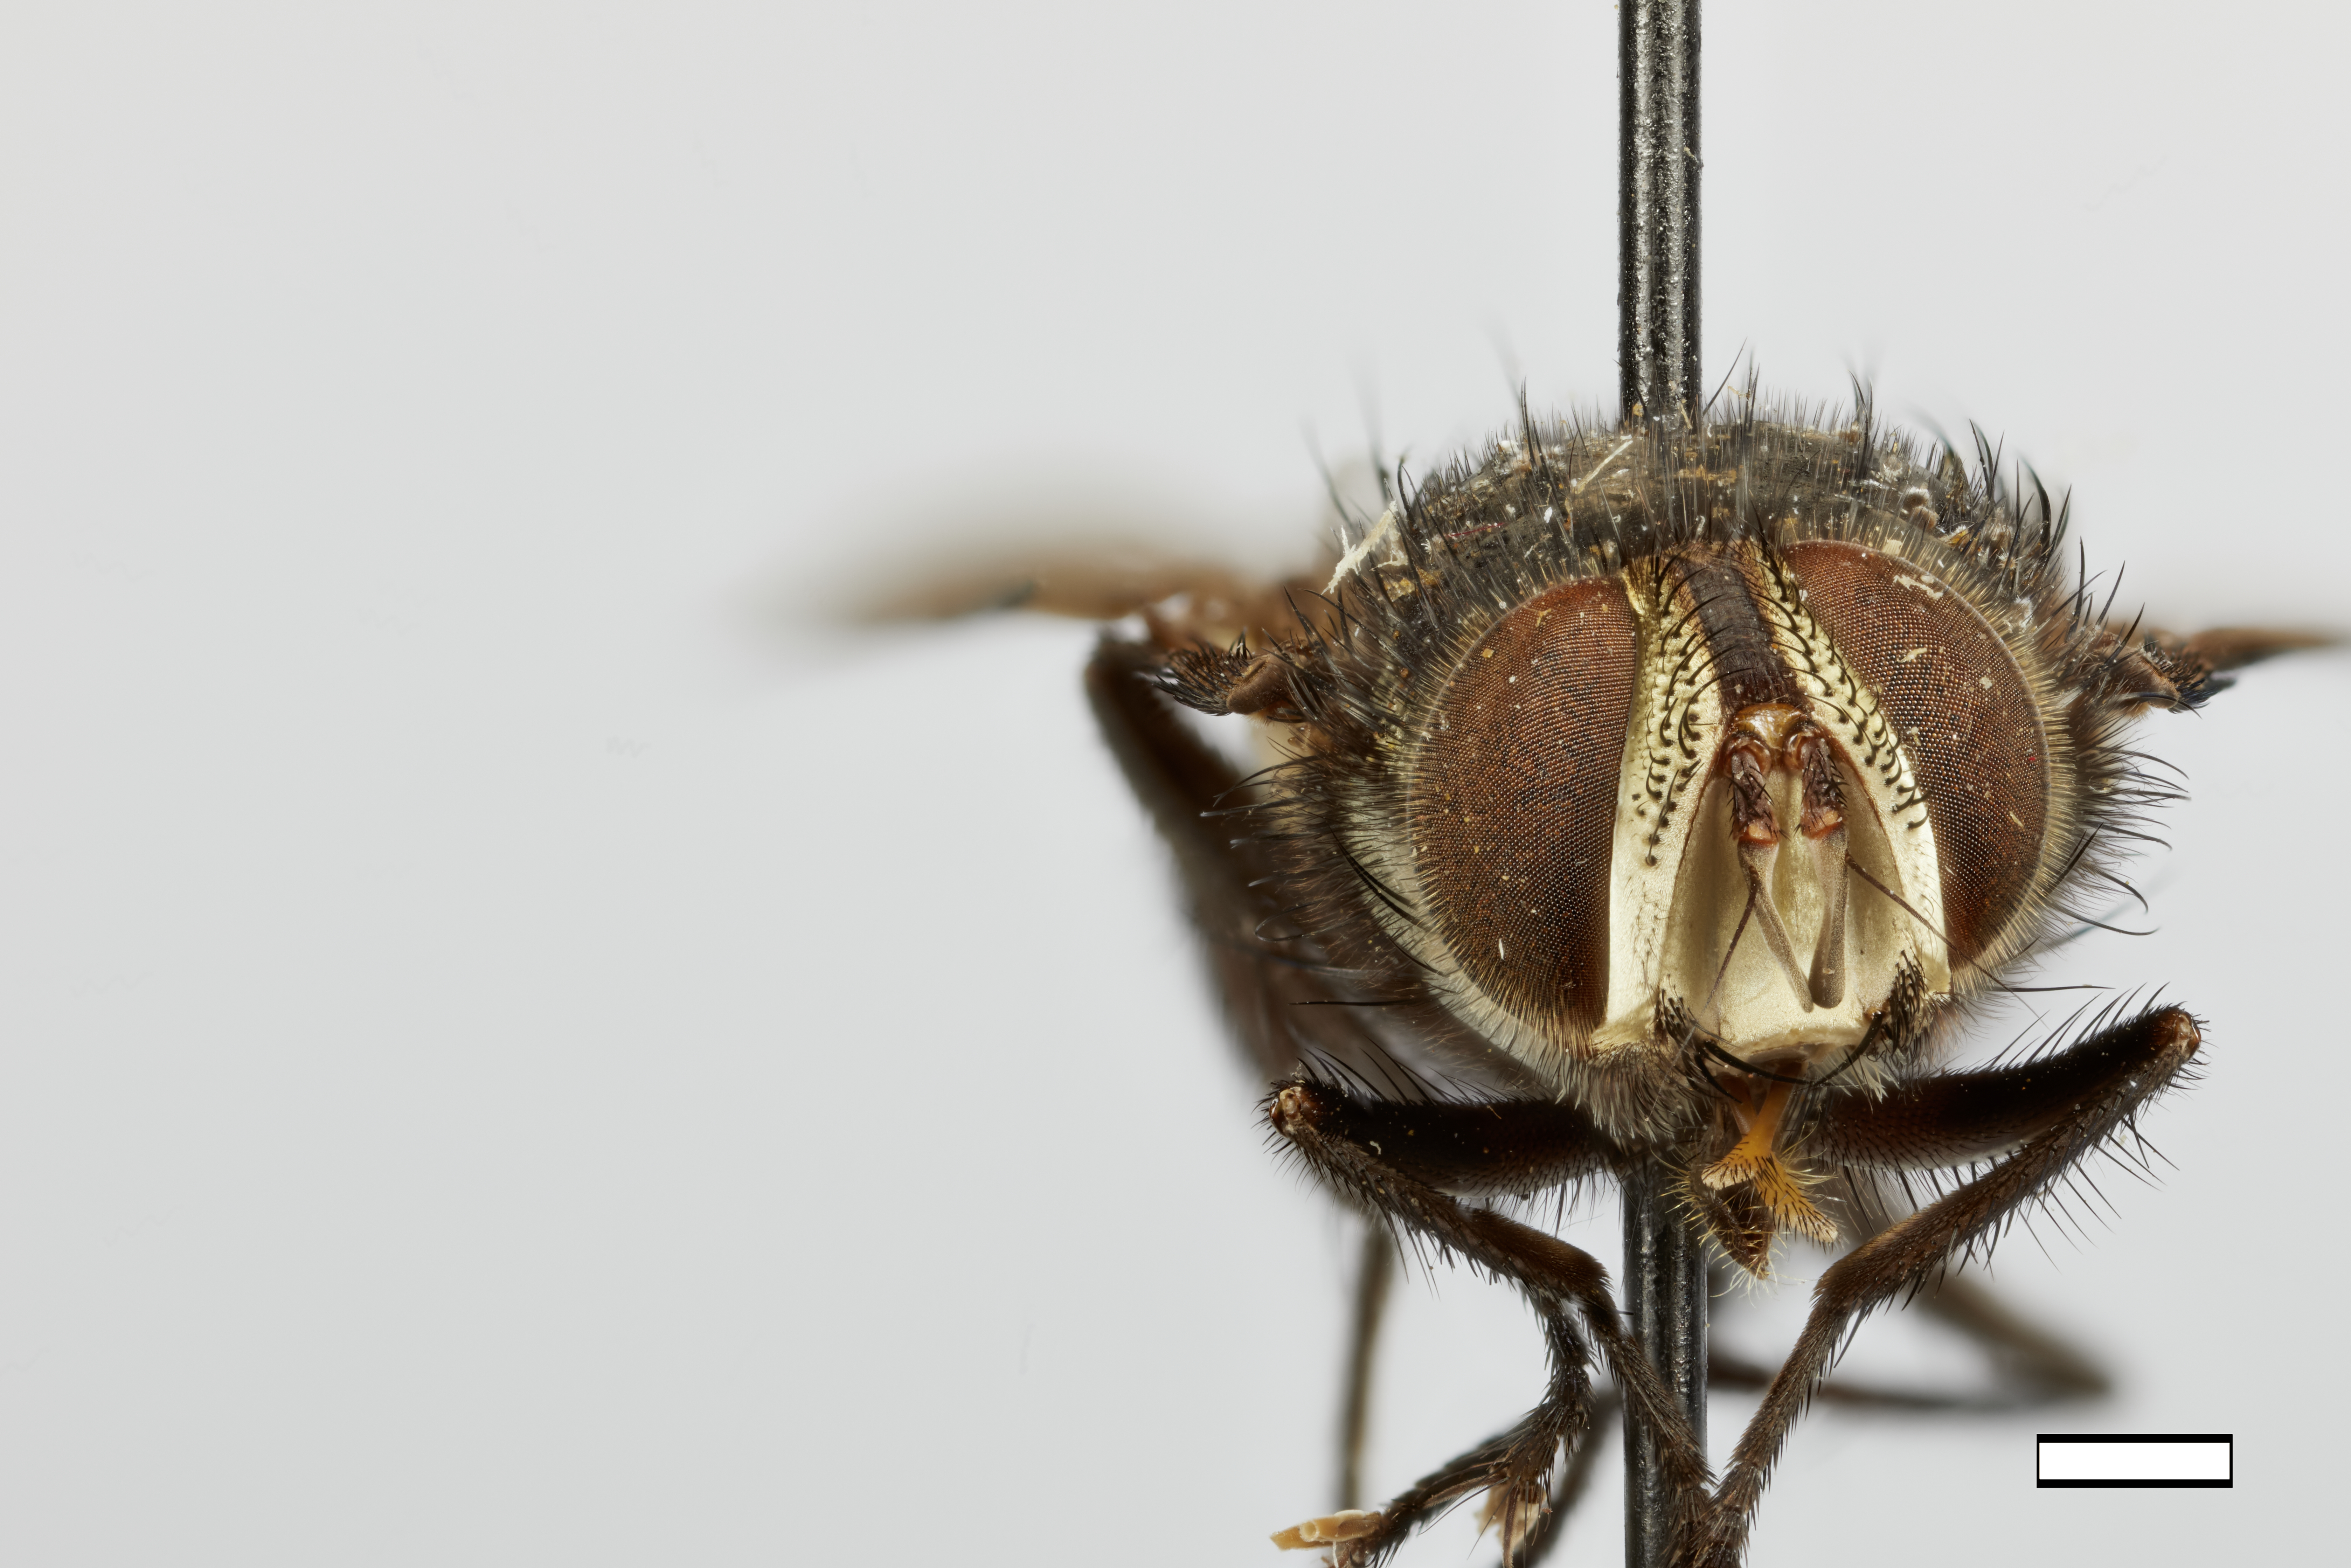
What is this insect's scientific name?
Prowinthemia paraguayensis
